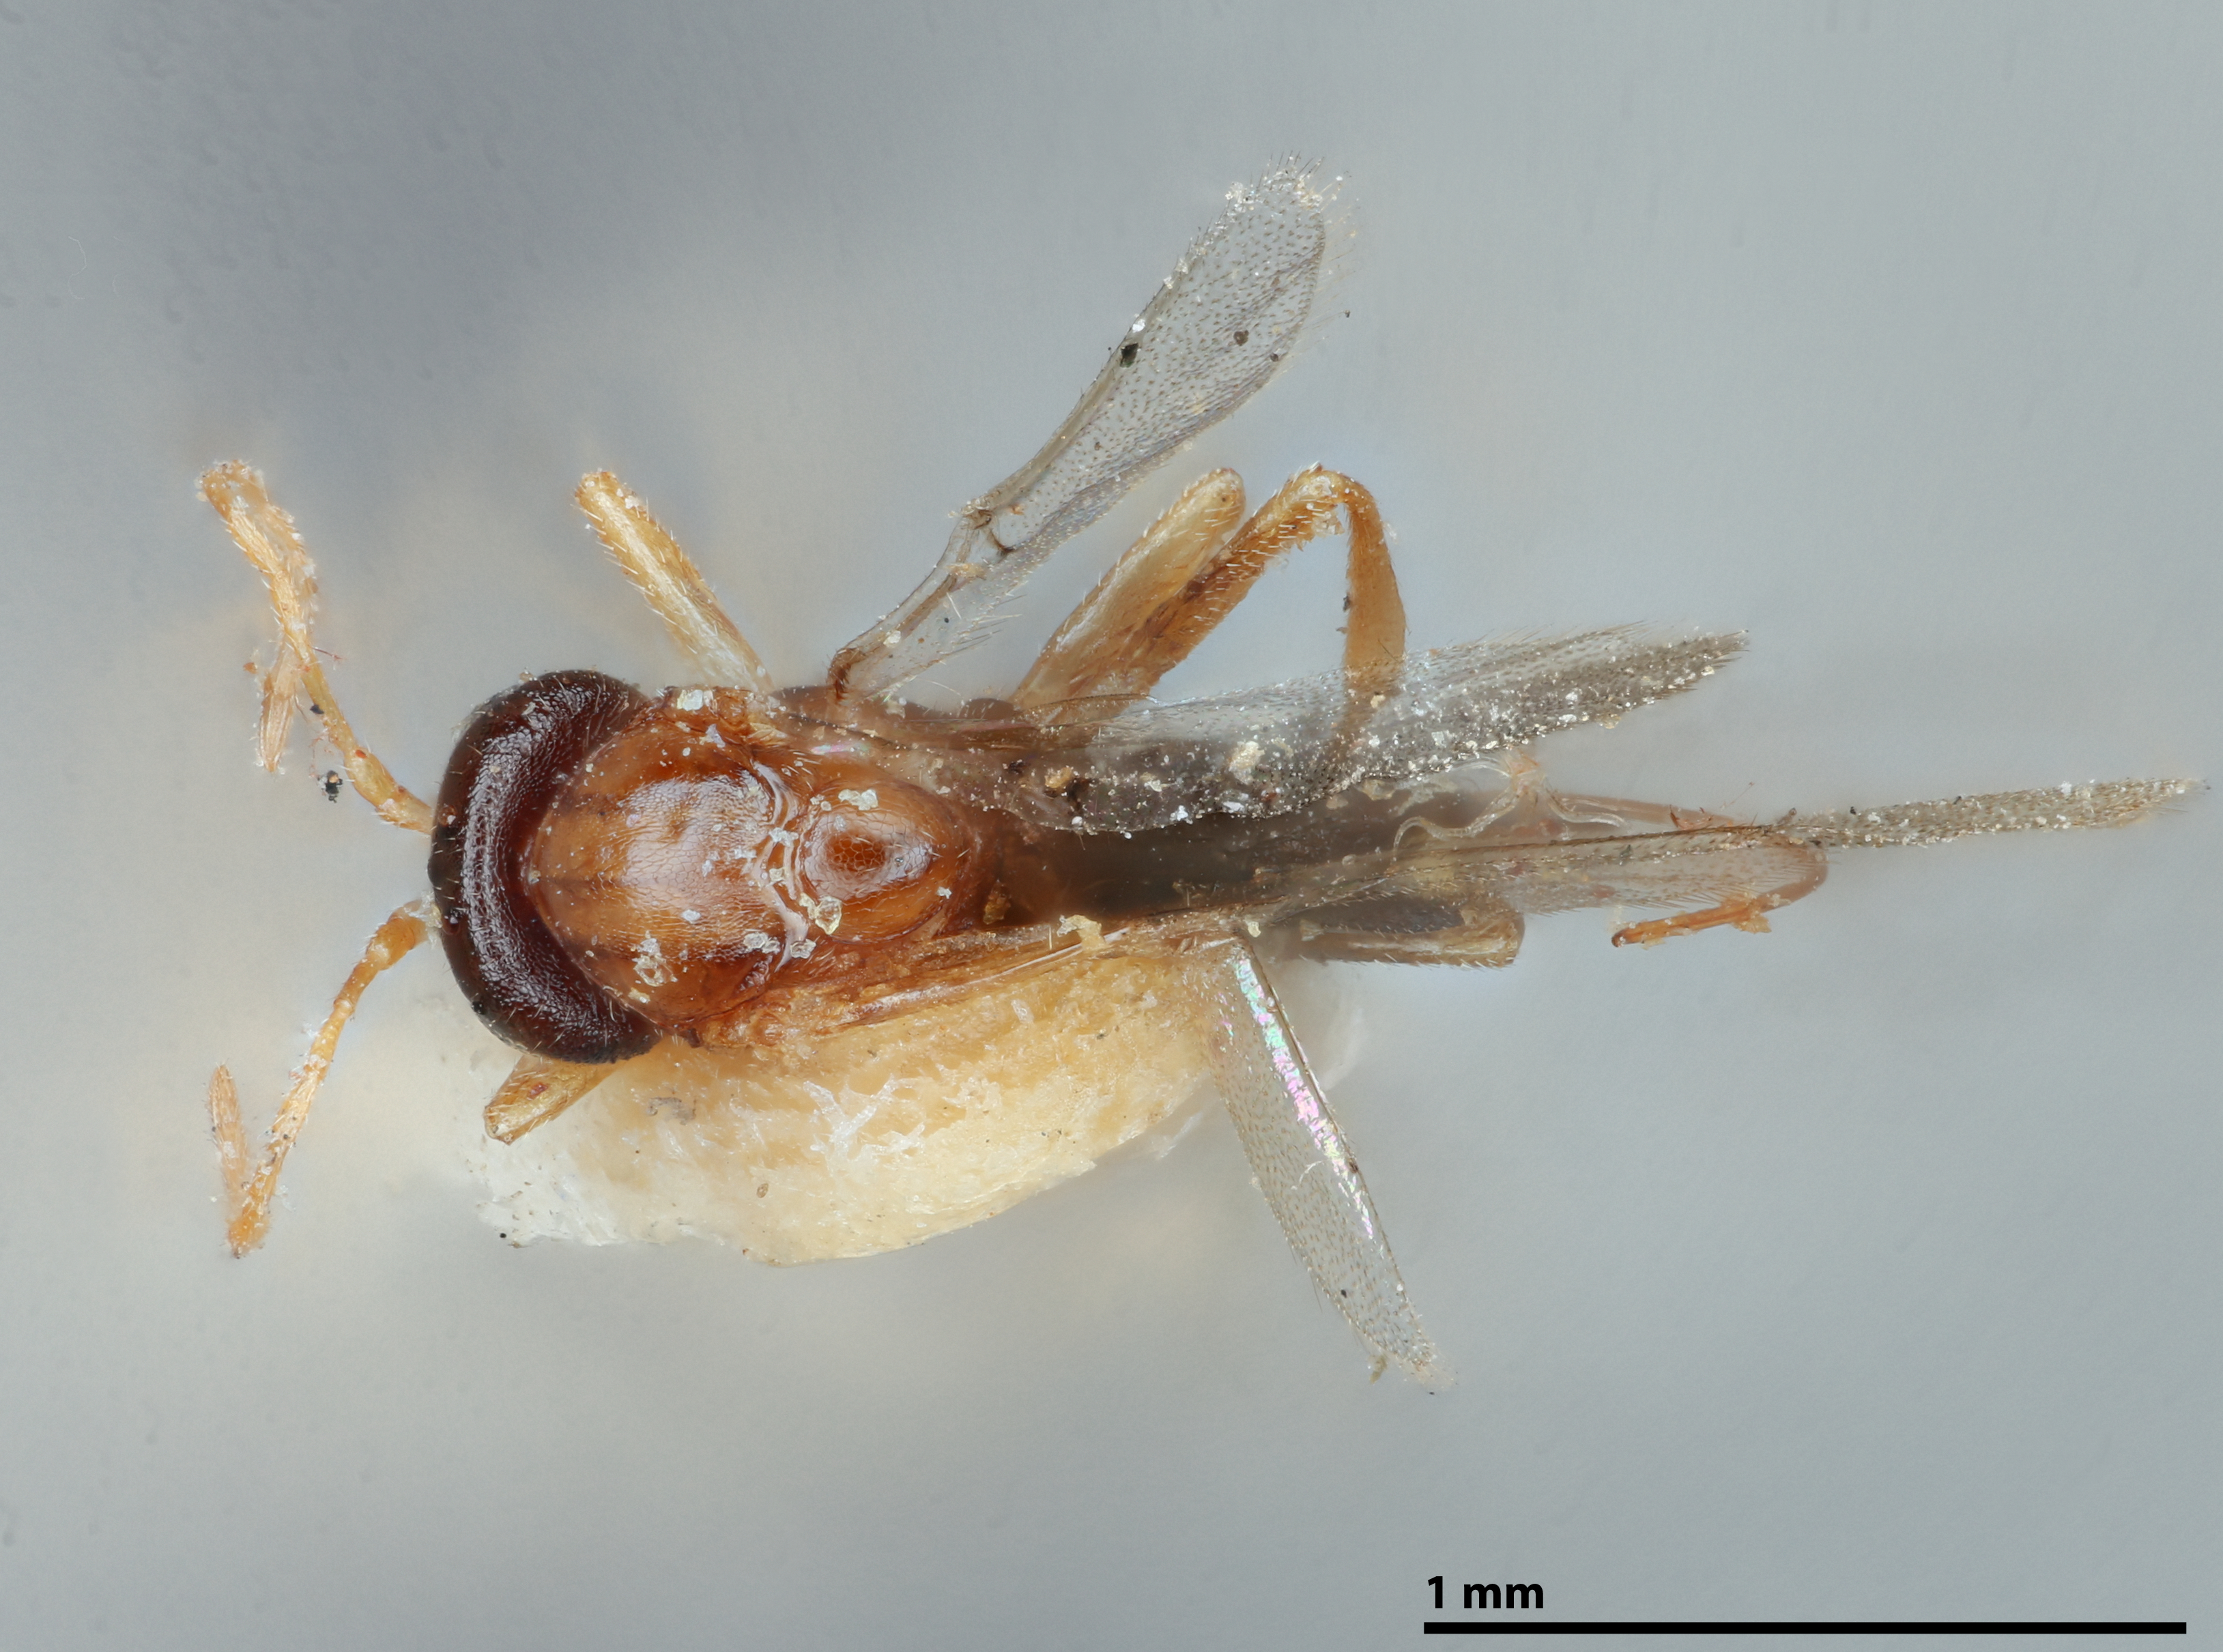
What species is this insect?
Neuroterus sadlerensis
